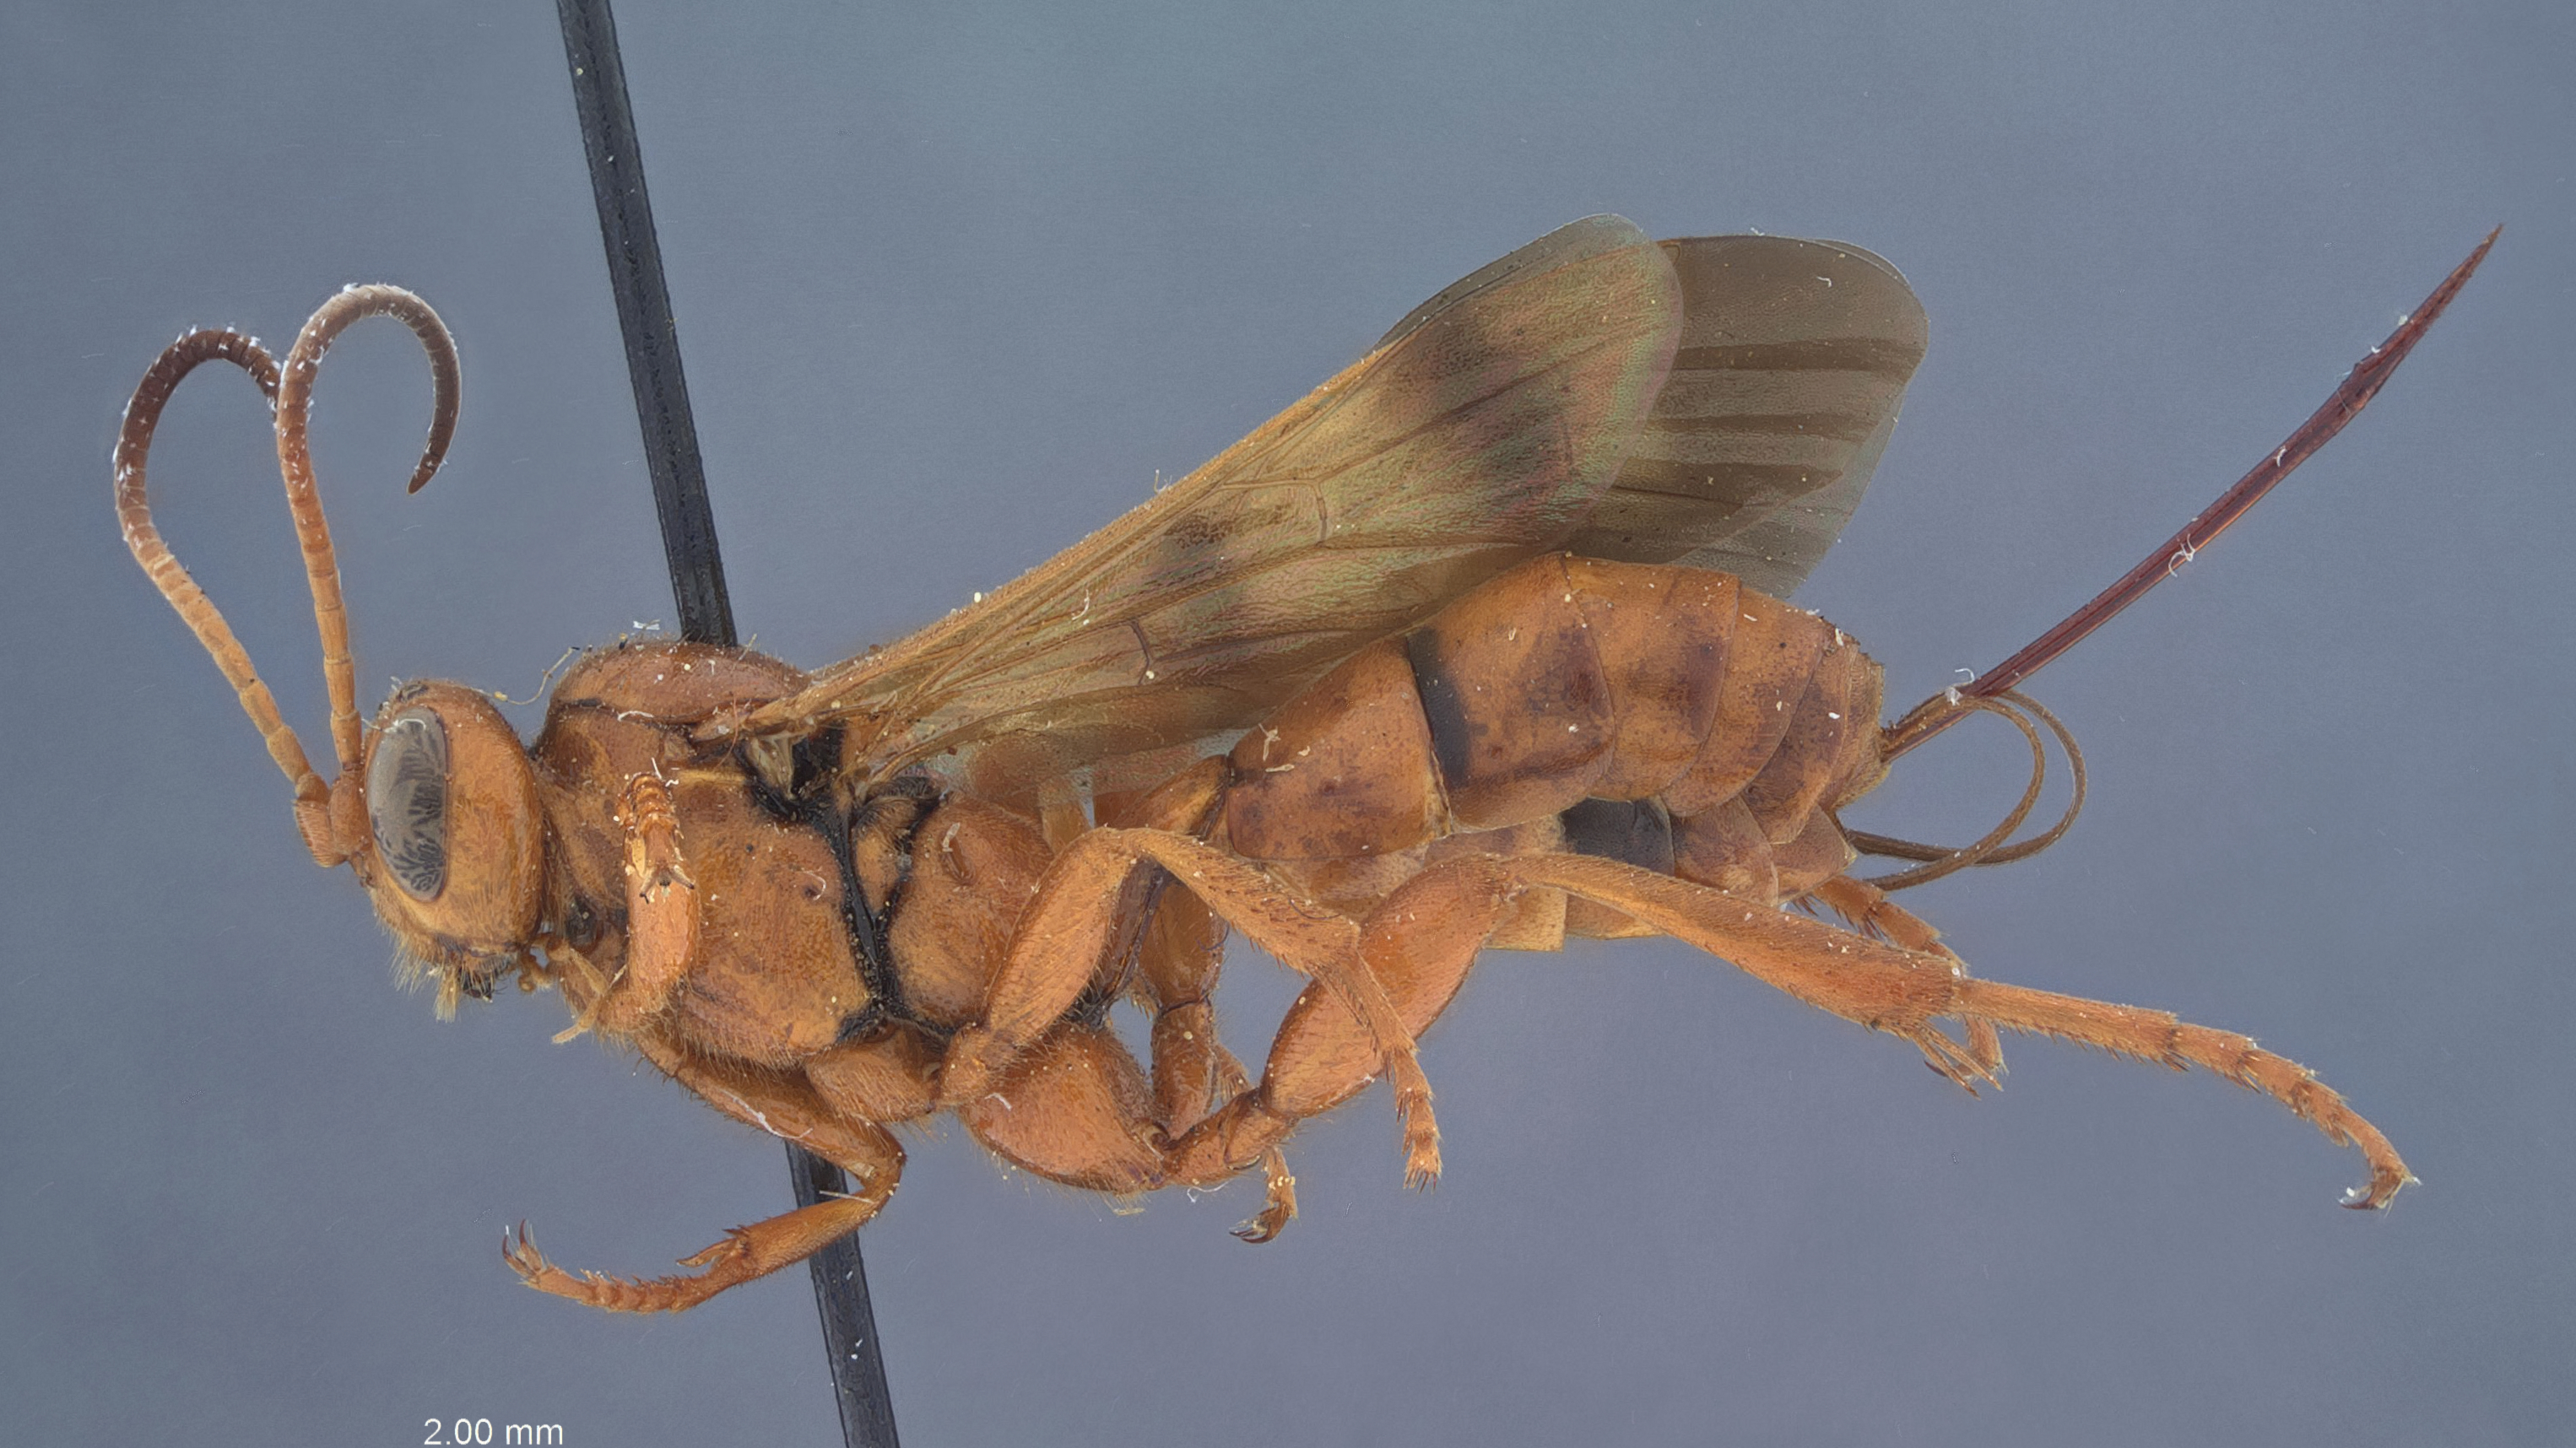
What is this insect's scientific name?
Compsocryptus resolutus
